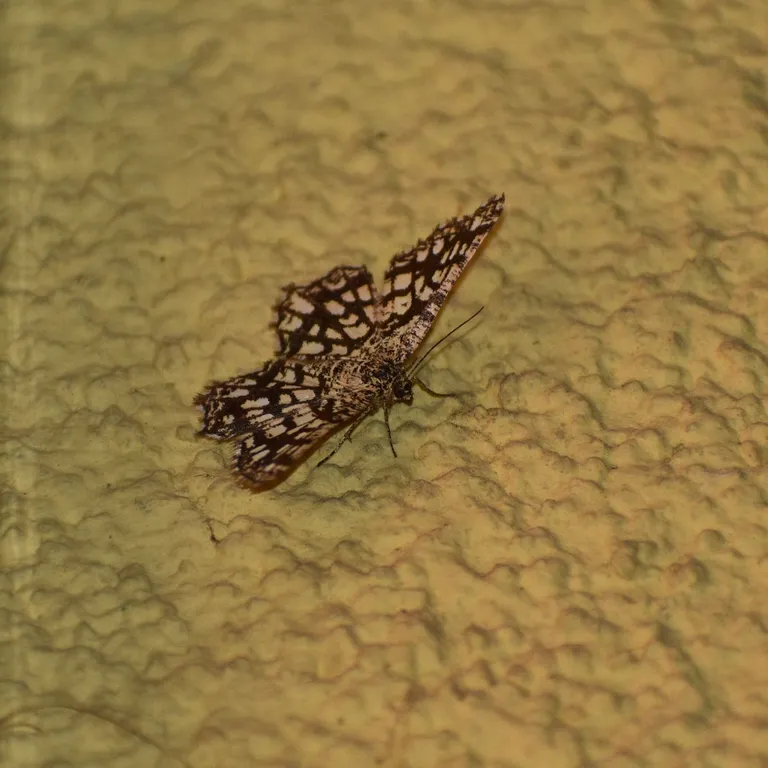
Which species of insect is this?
Chiasmia clathrata
